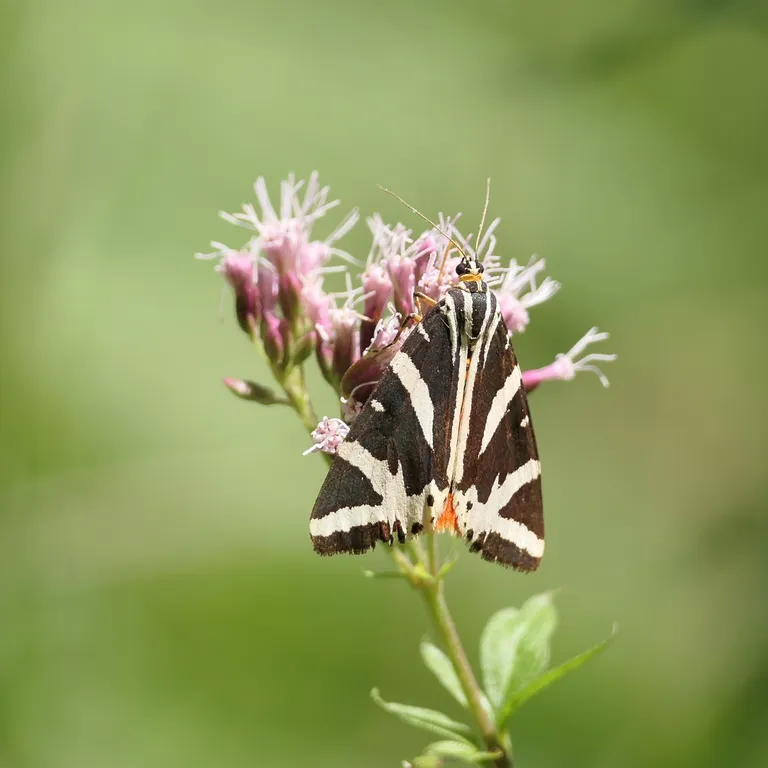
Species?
Euplagia quadripunctaria
